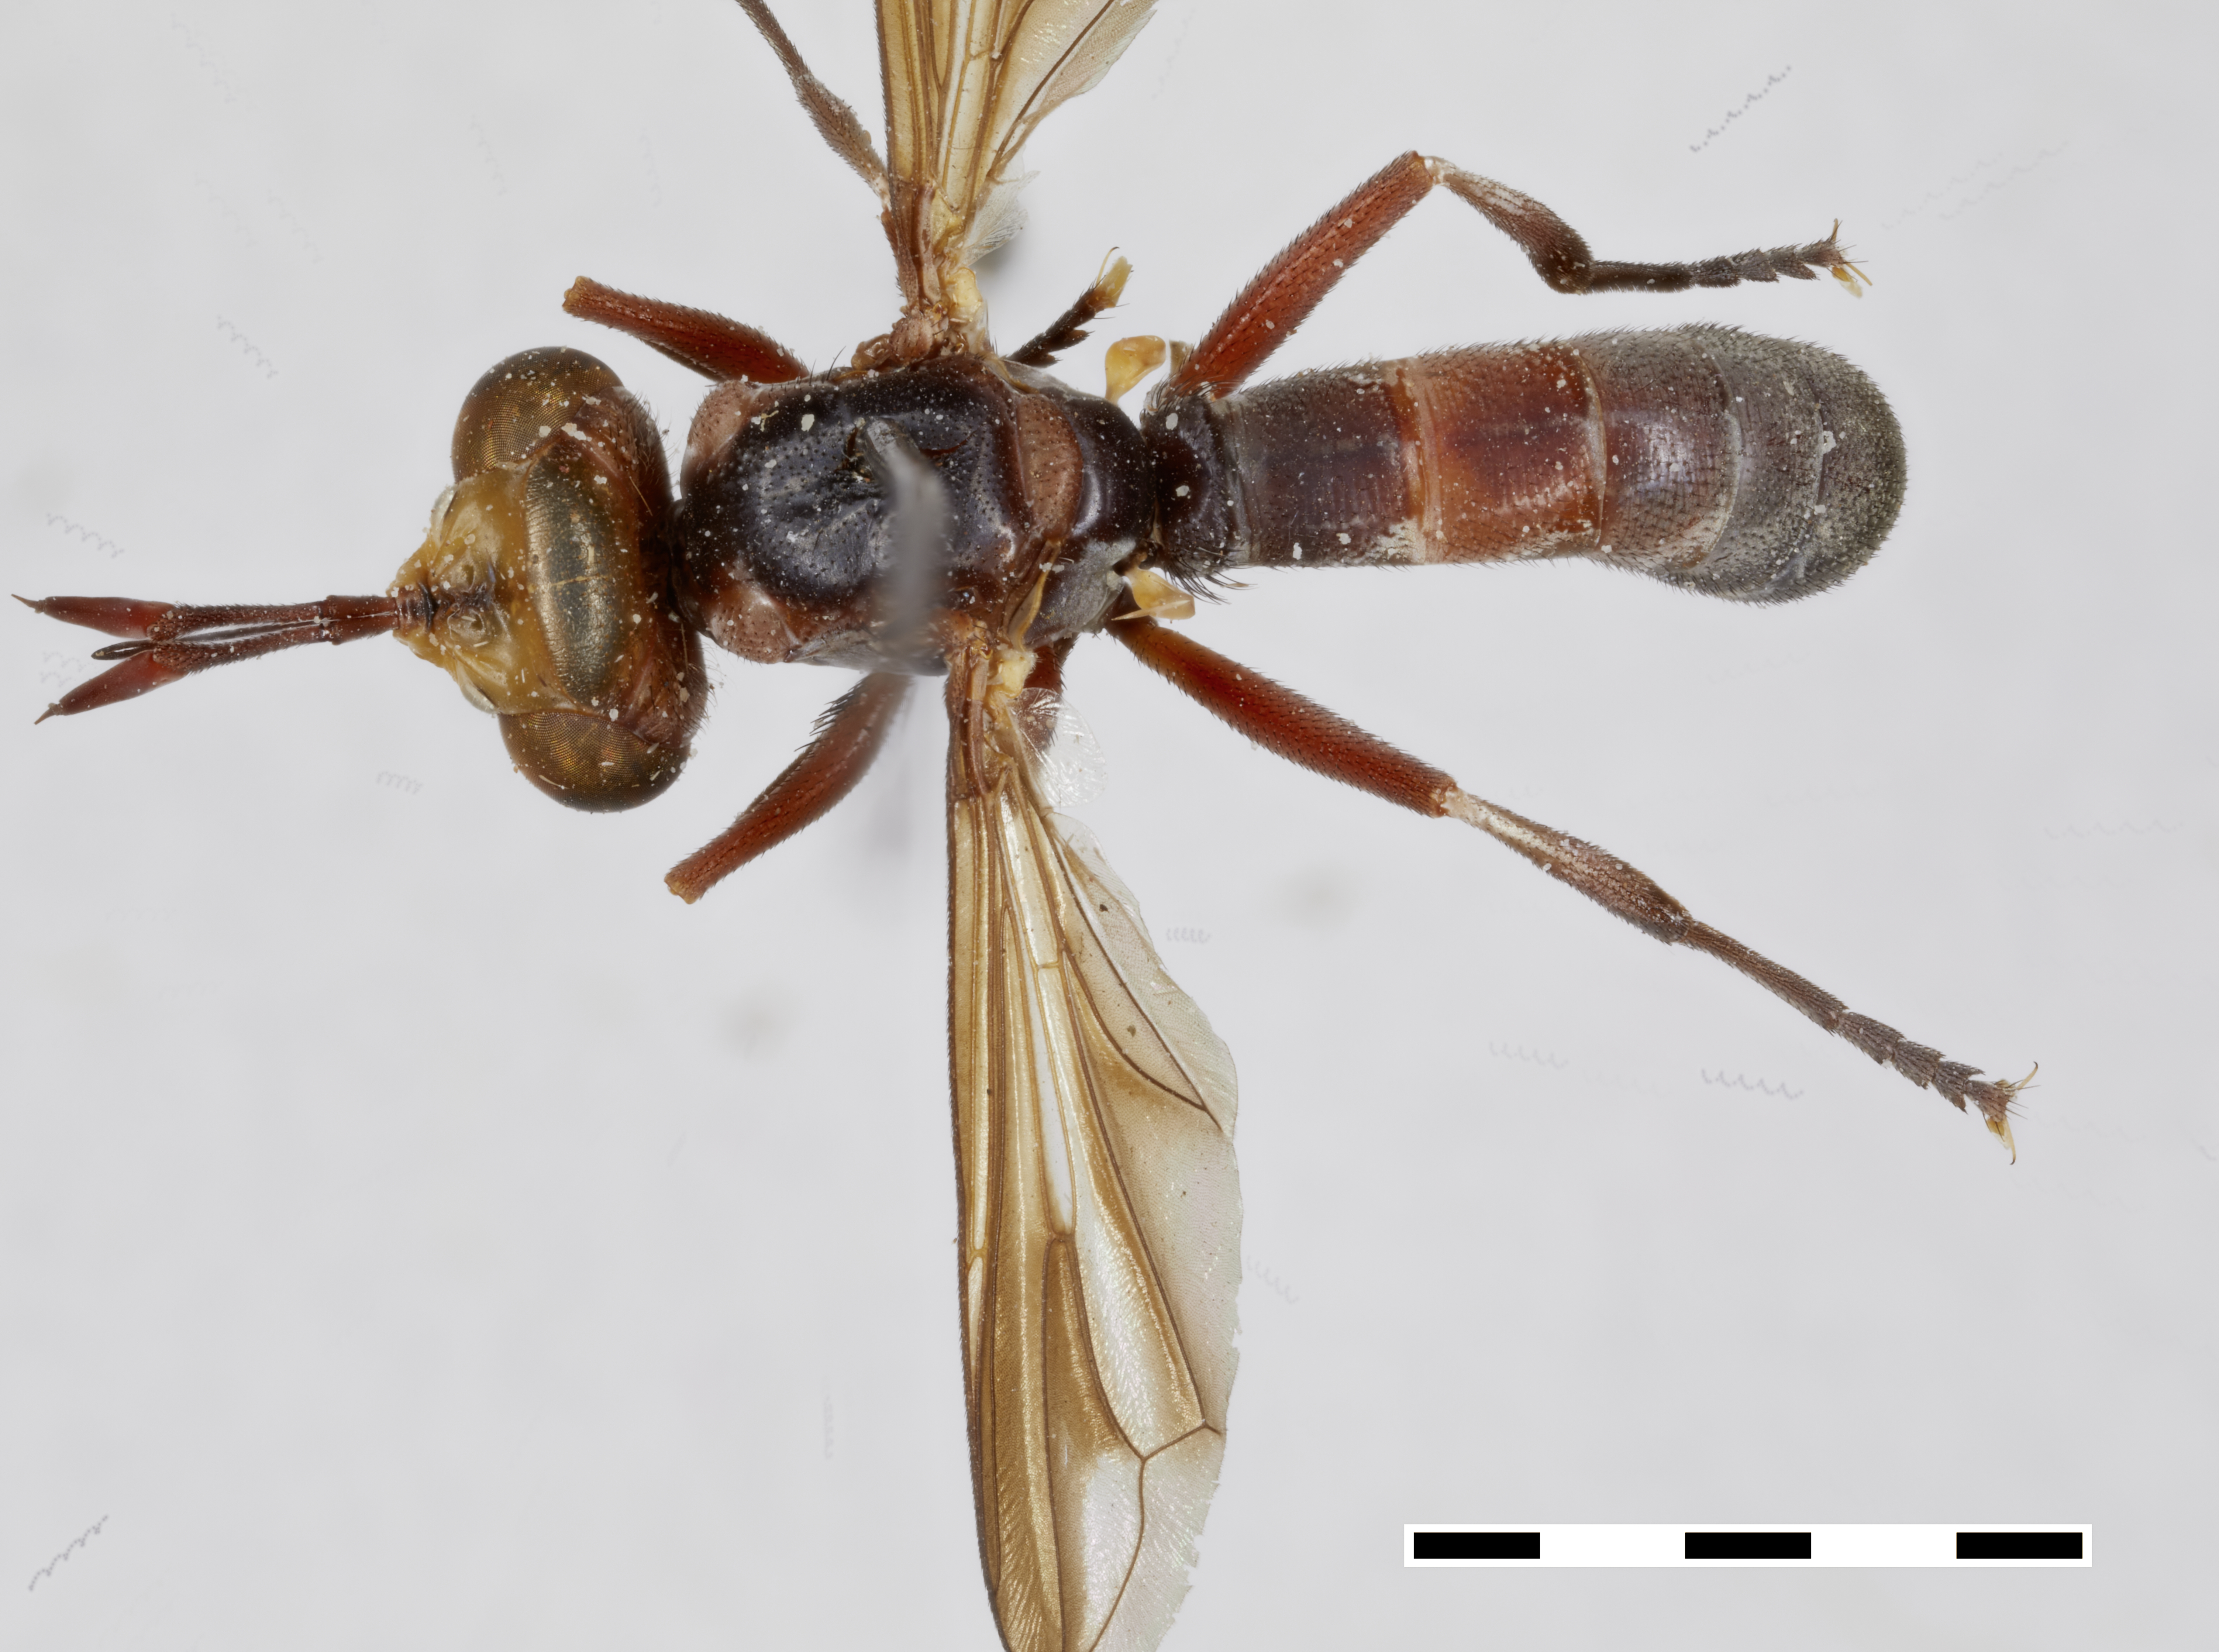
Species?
Conops zonatus
